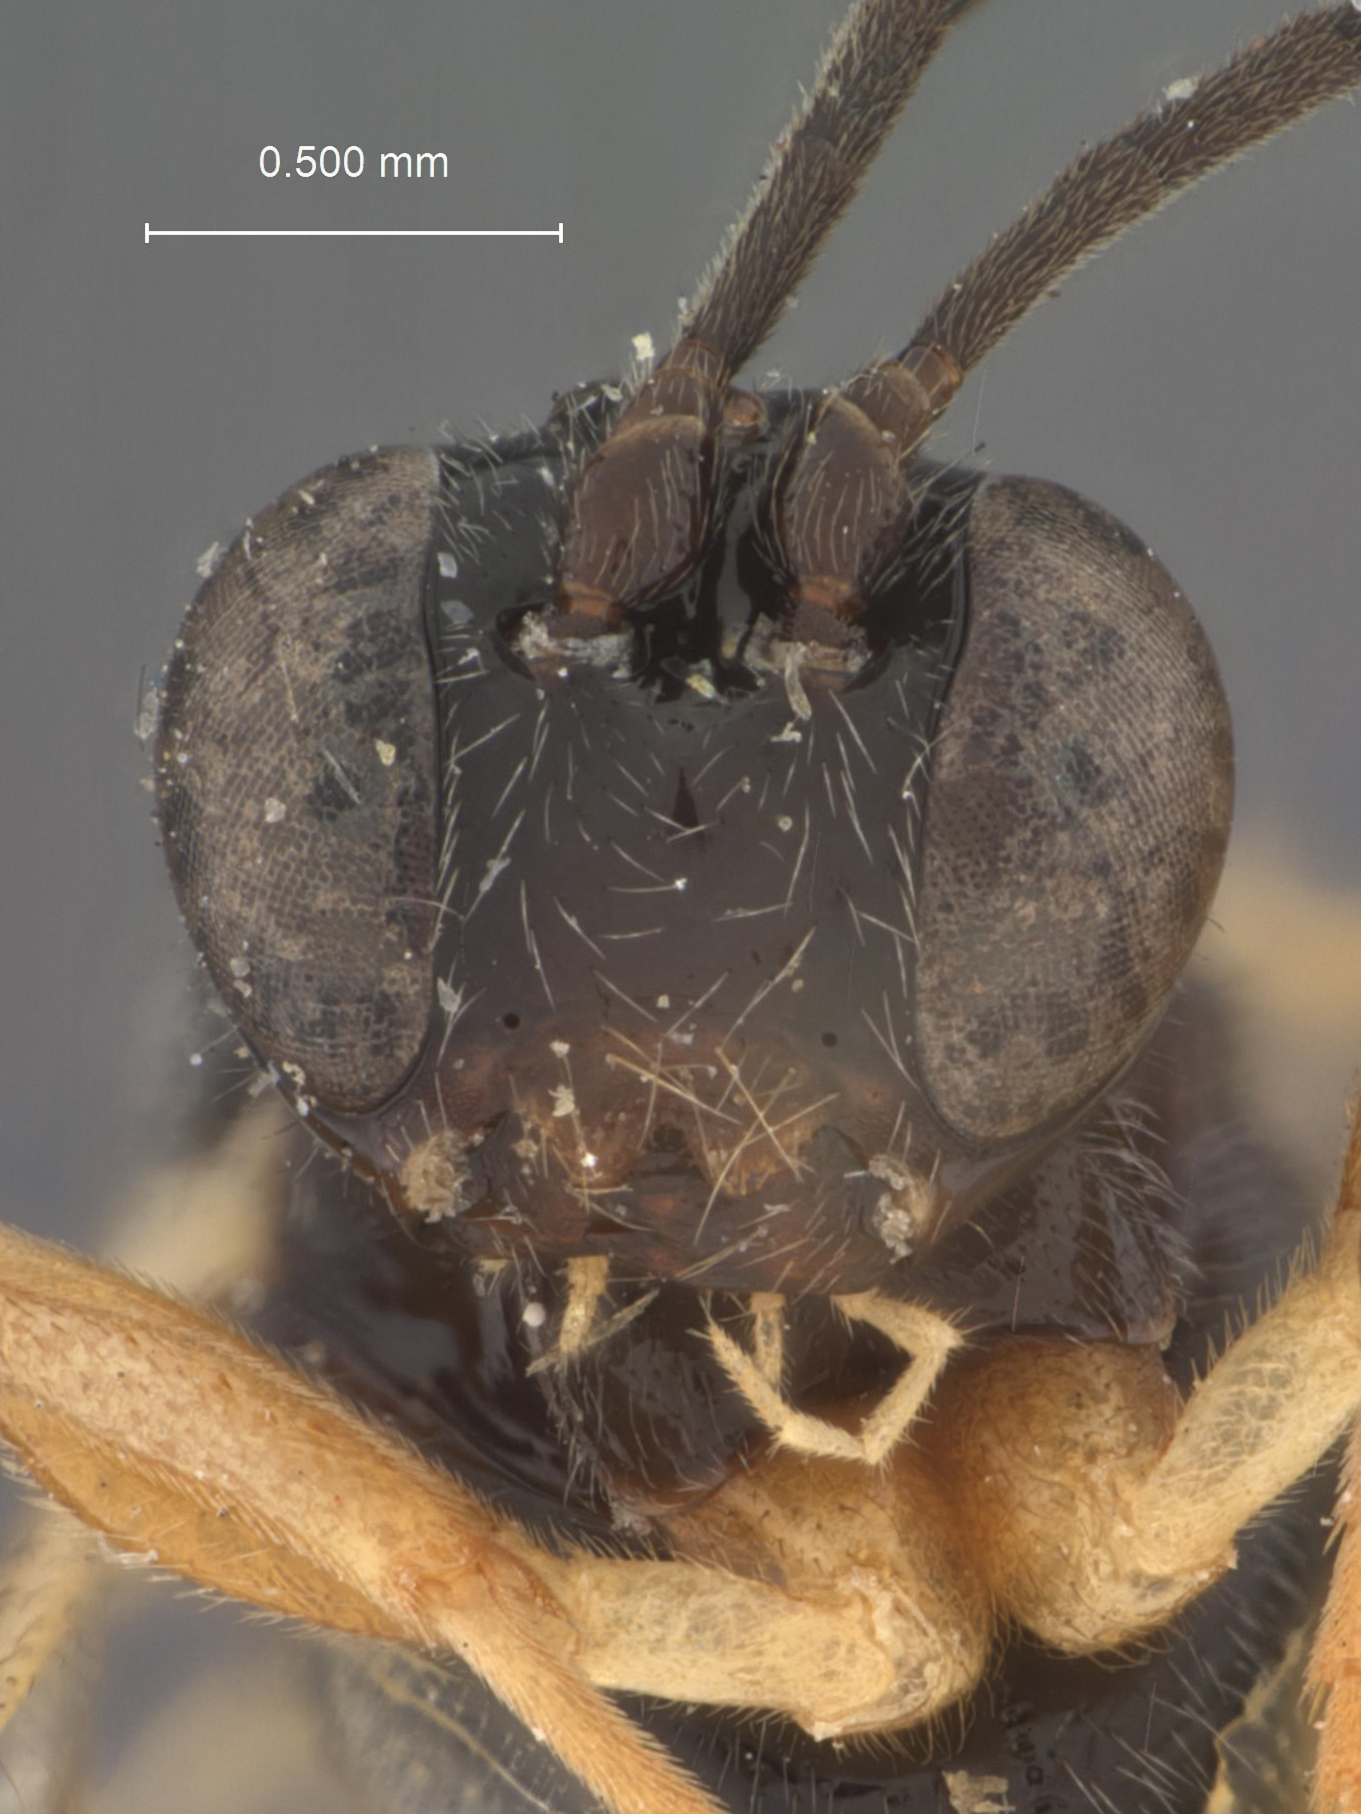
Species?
Scambus evetrivorus
